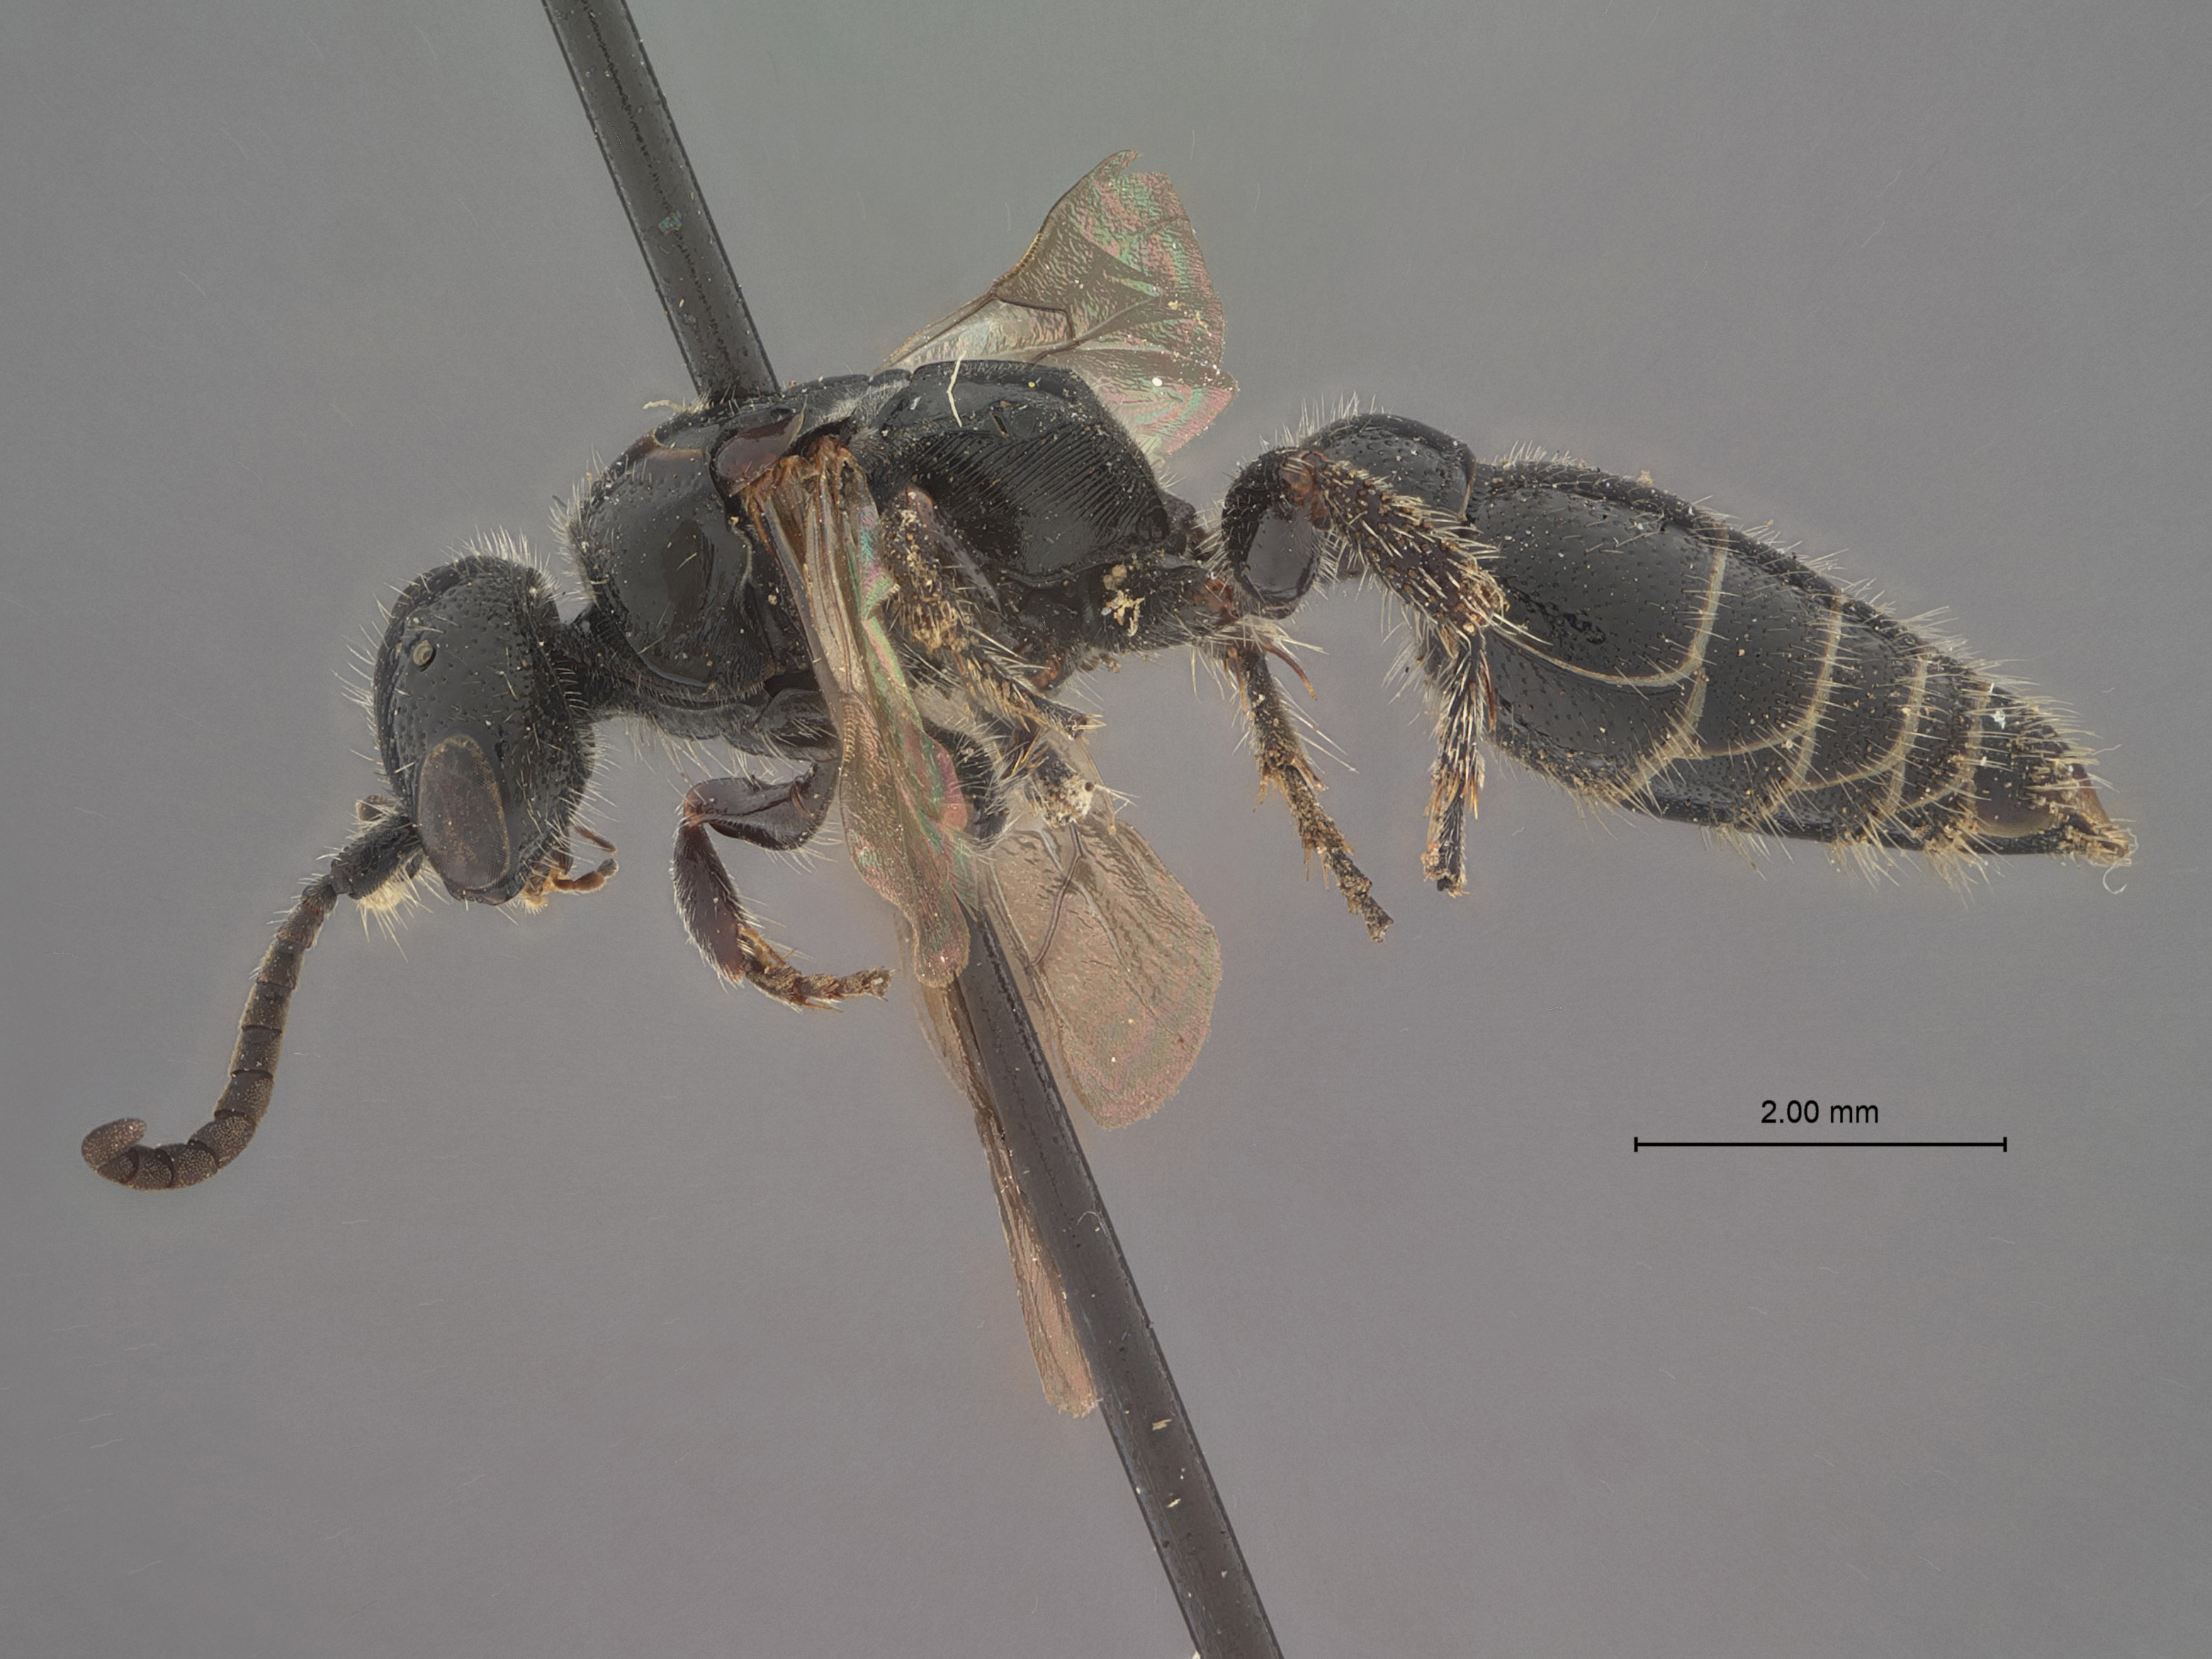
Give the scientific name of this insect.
Tiphia mediocris
